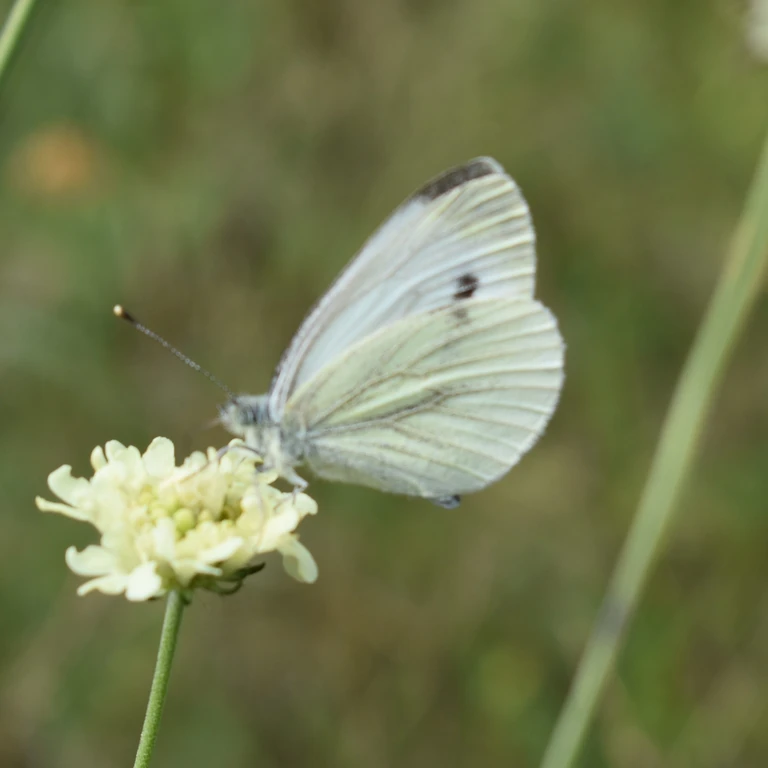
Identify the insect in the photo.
Pieris napi
